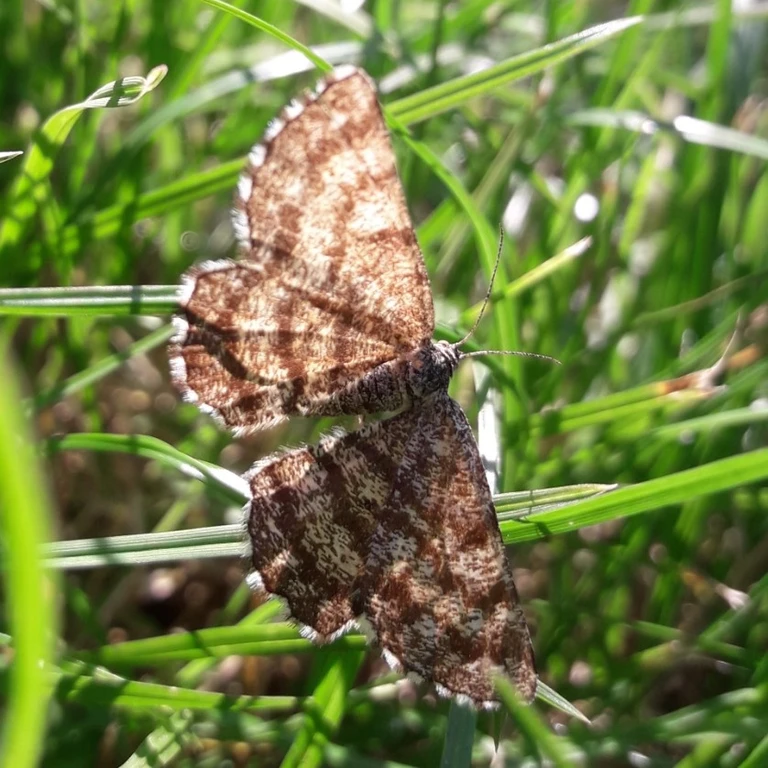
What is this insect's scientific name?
Ematurga atomaria
